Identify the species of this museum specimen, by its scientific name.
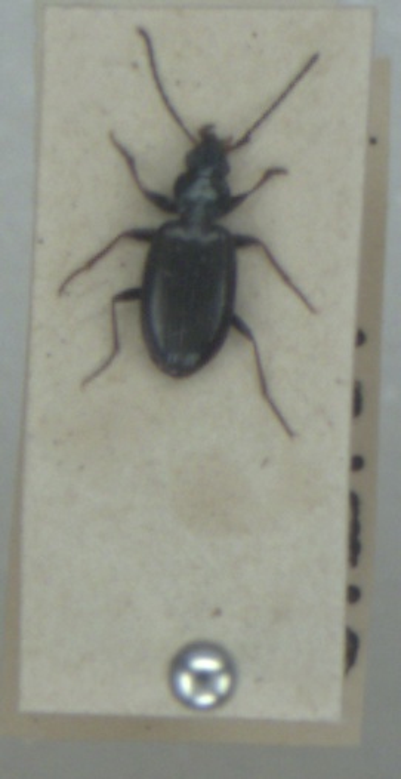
Bembidion atrocaeruleum
